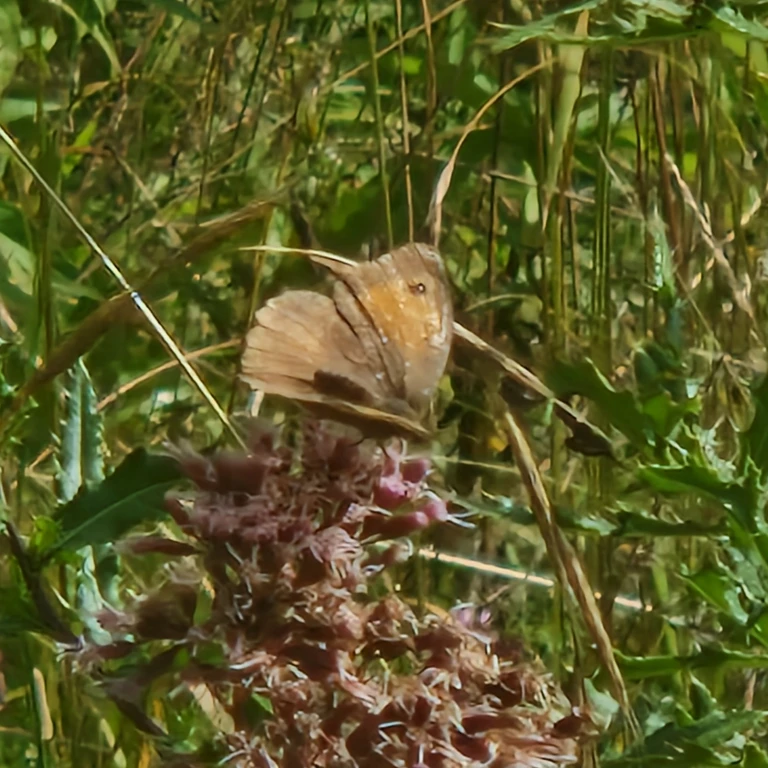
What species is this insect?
Maniola jurtina
